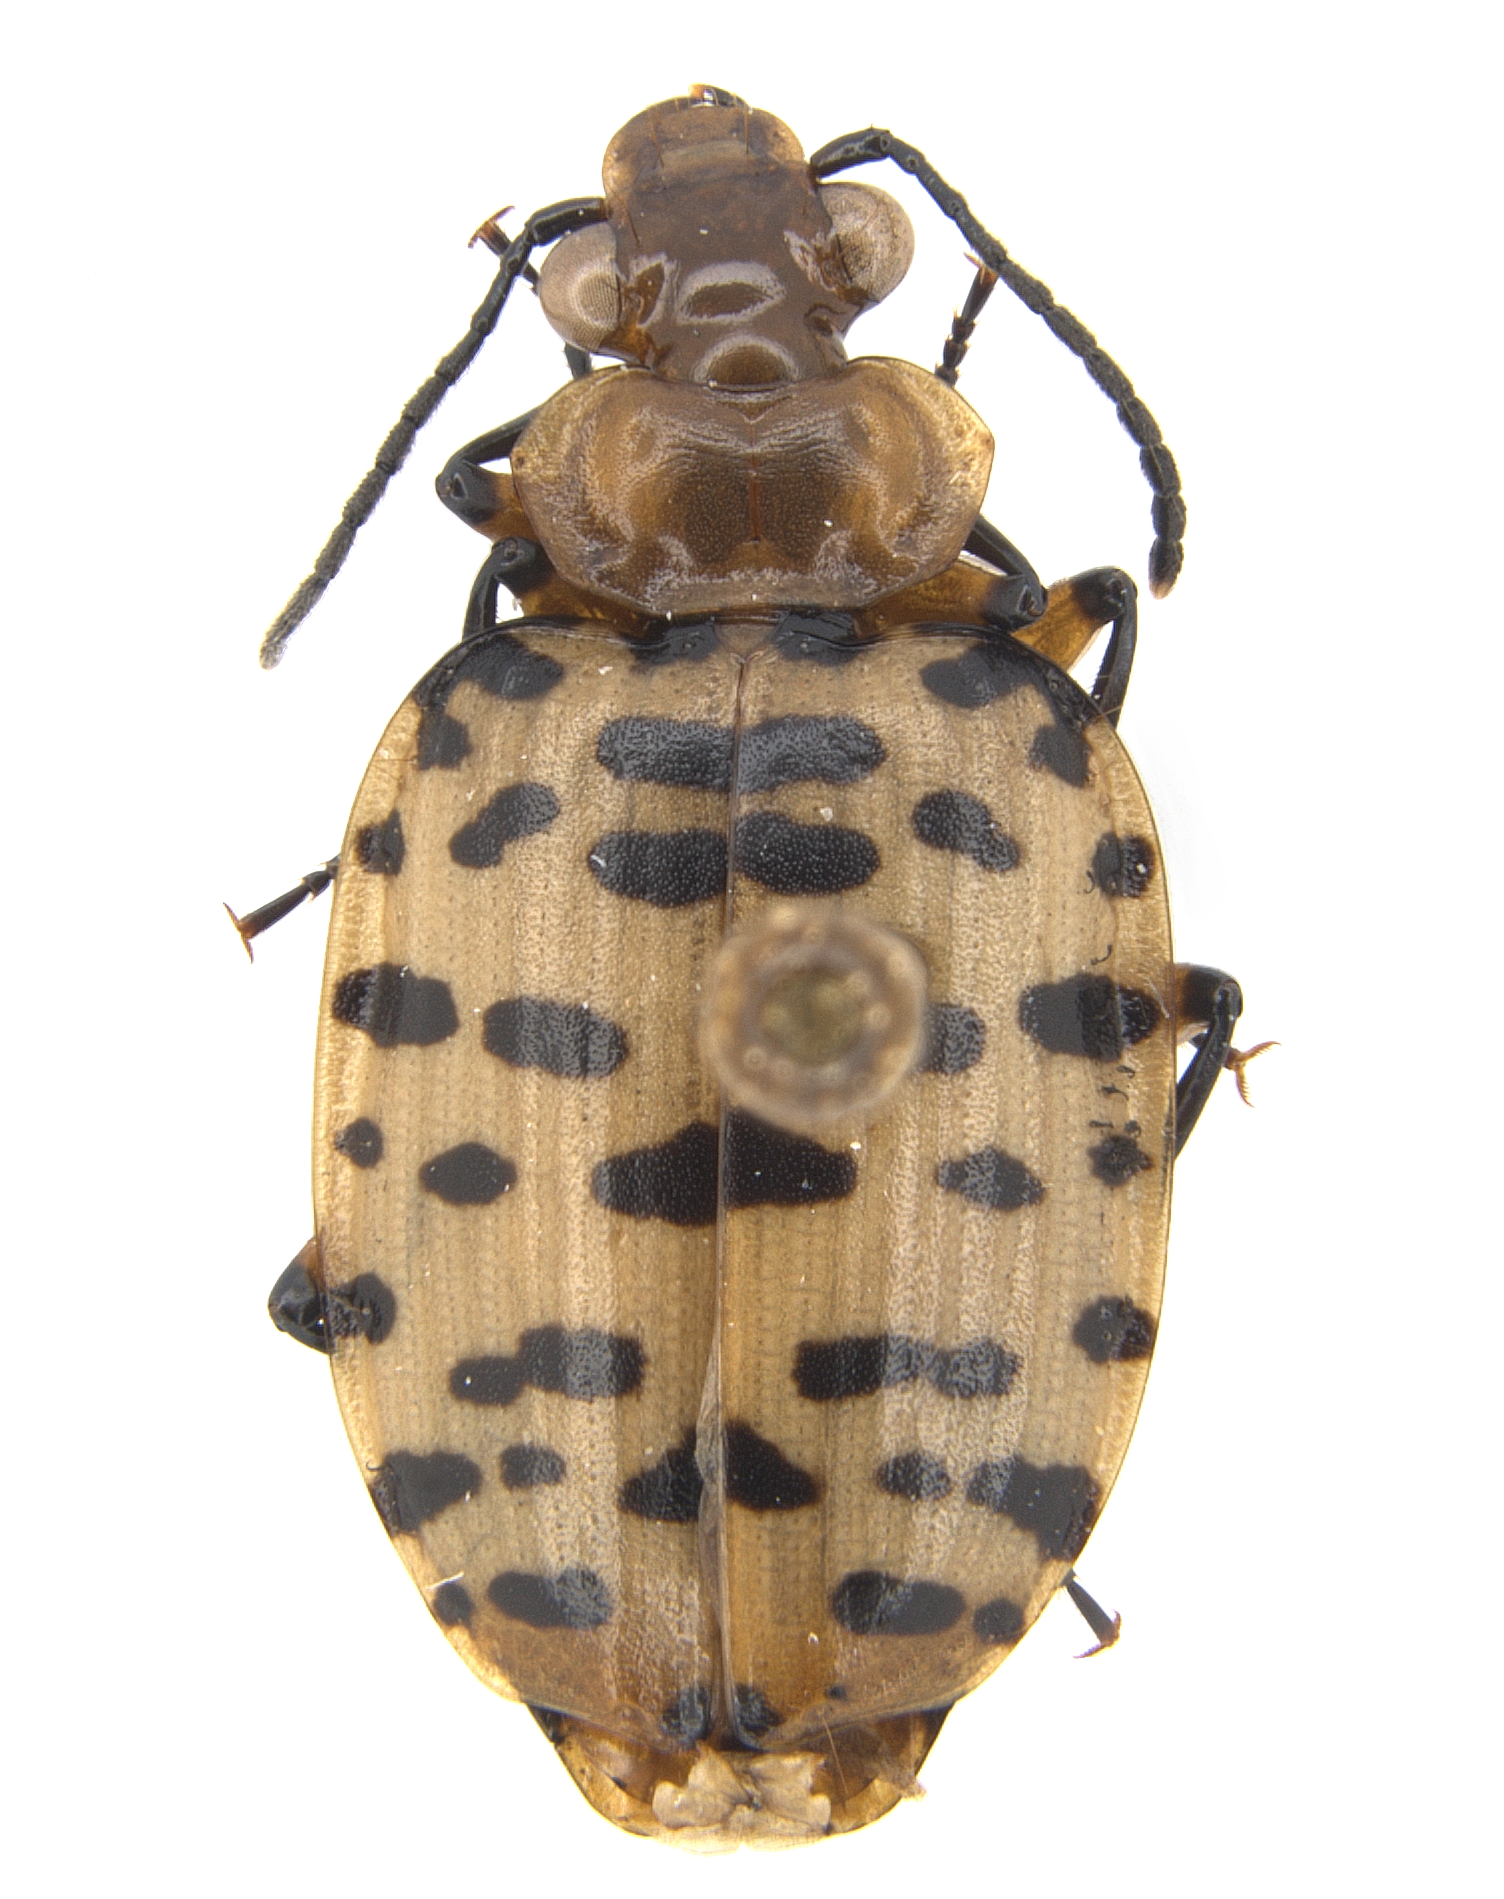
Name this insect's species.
Eurycoleus macularius
